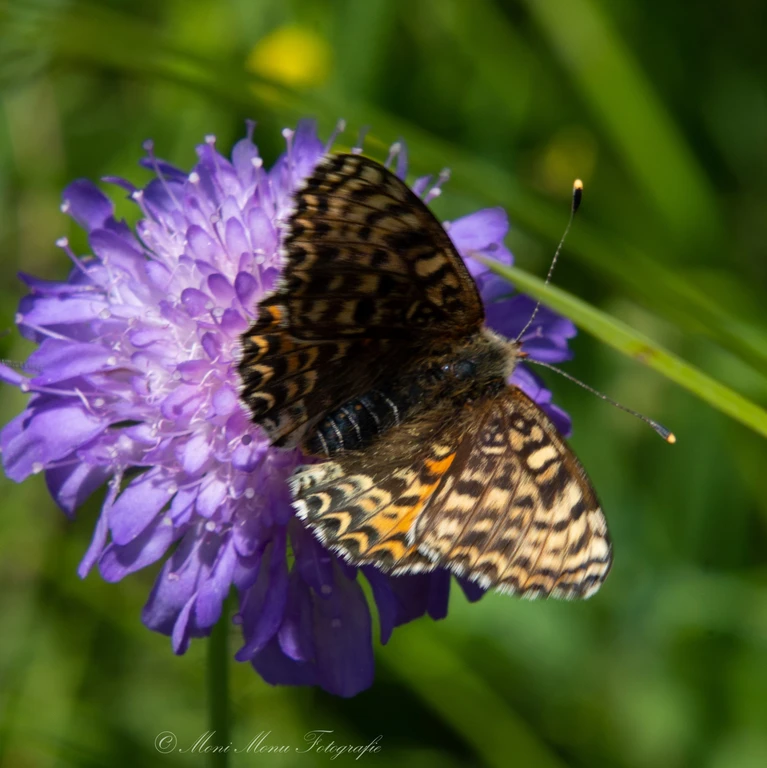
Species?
Melitaea didyma
